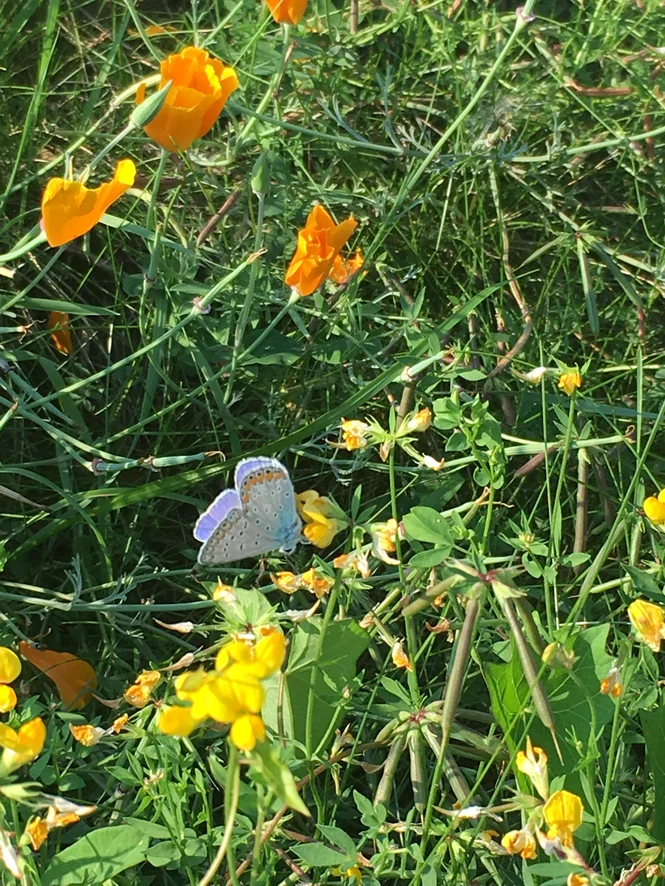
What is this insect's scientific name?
Polyommatus icarus
